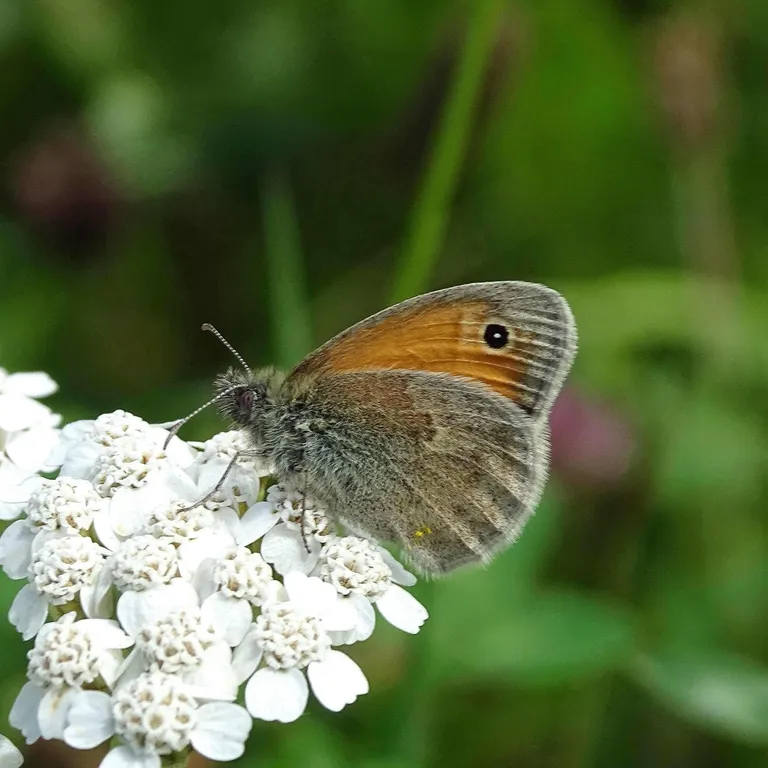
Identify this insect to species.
Coenonympha pamphilus
